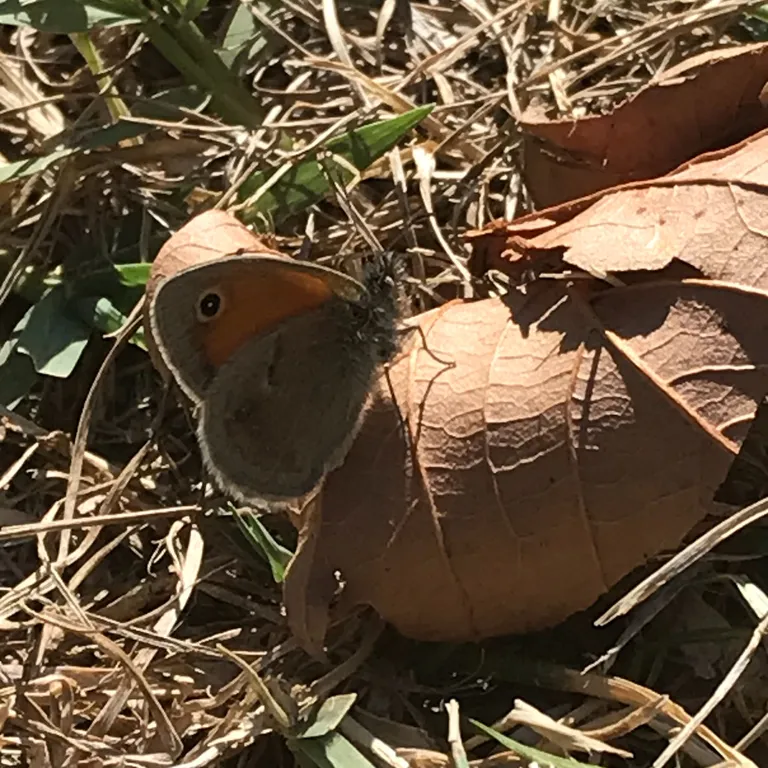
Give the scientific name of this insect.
Coenonympha pamphilus
